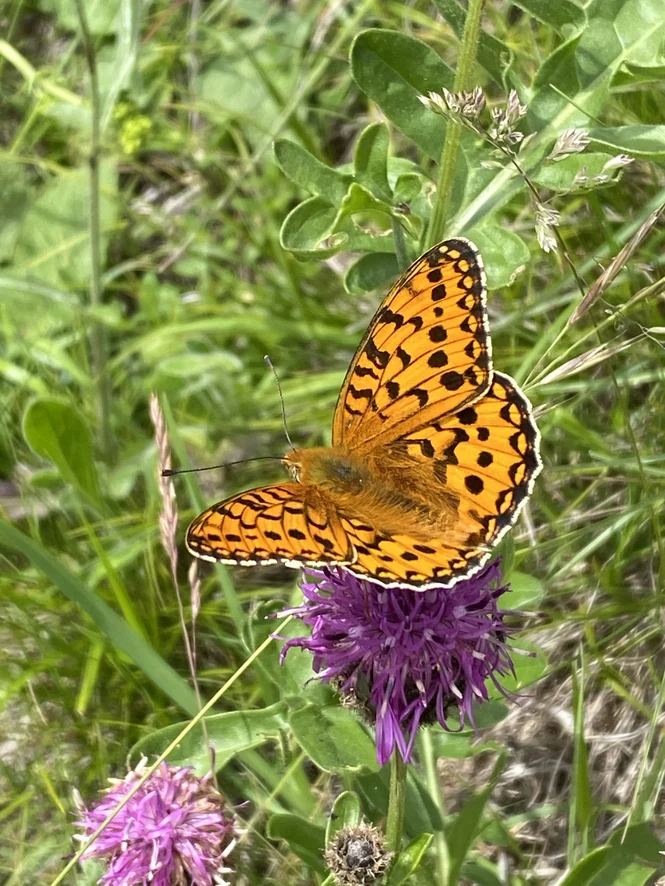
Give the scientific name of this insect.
Speyeria aglaja
